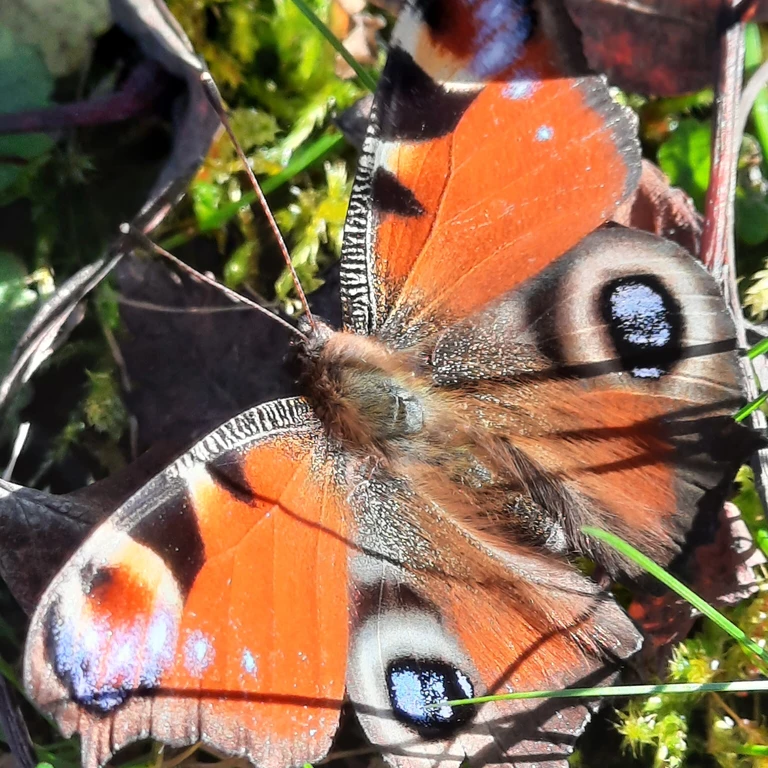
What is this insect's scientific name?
Aglais io
